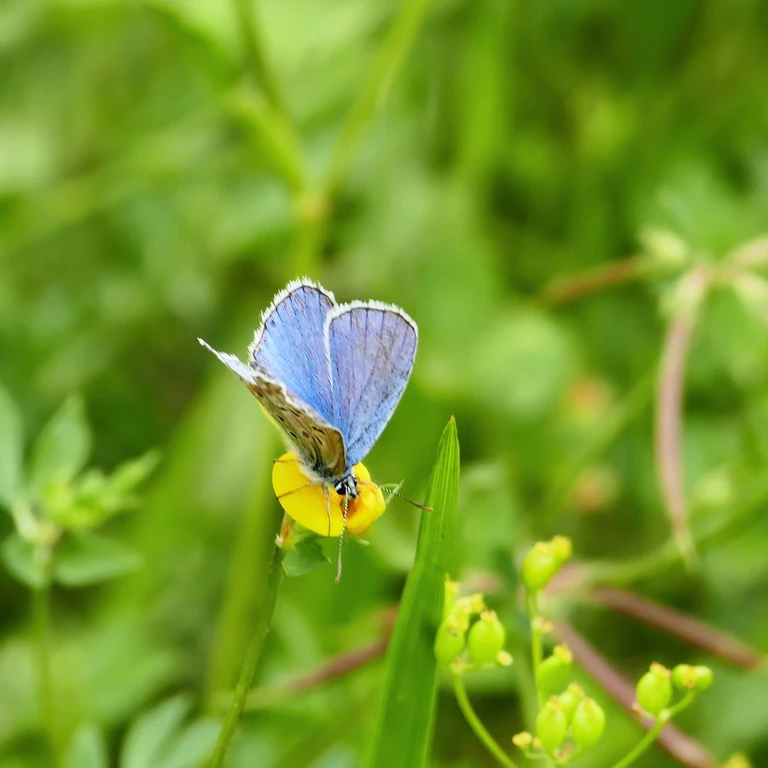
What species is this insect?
Polyommatus icarus
